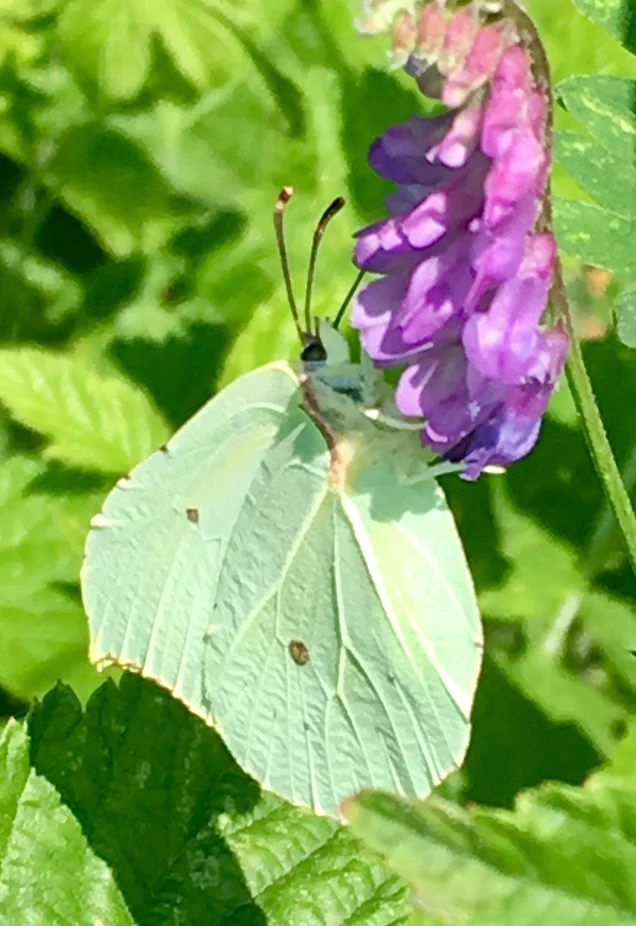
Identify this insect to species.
Gonepteryx rhamni
